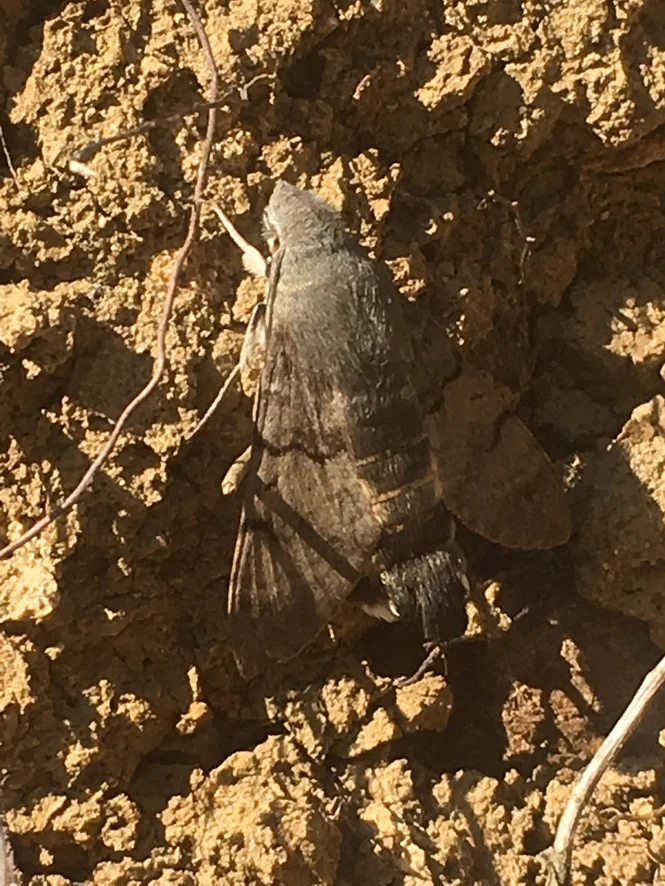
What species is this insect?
Macroglossum stellatarum
